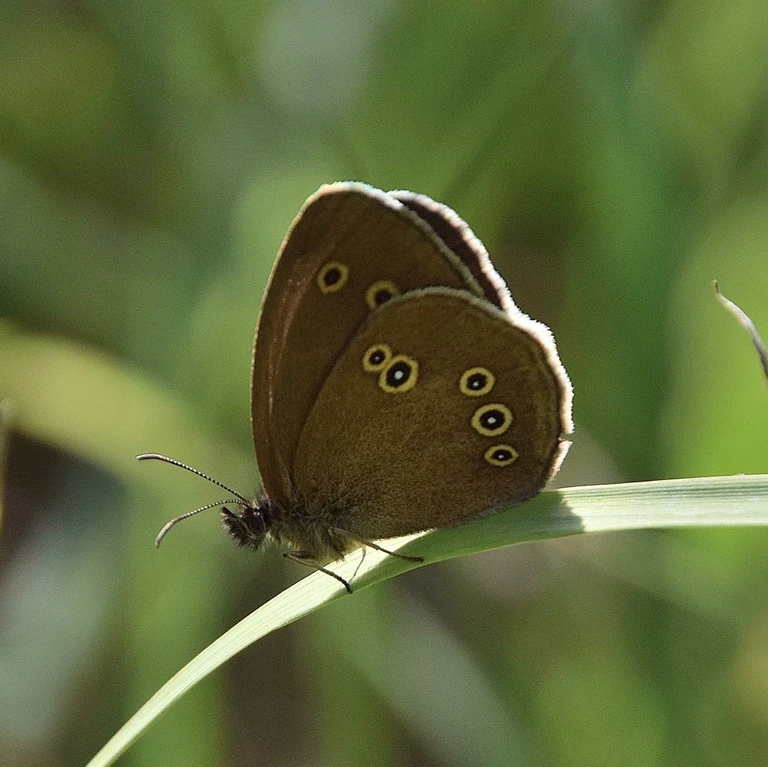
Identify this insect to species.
Aphantopus hyperantus
